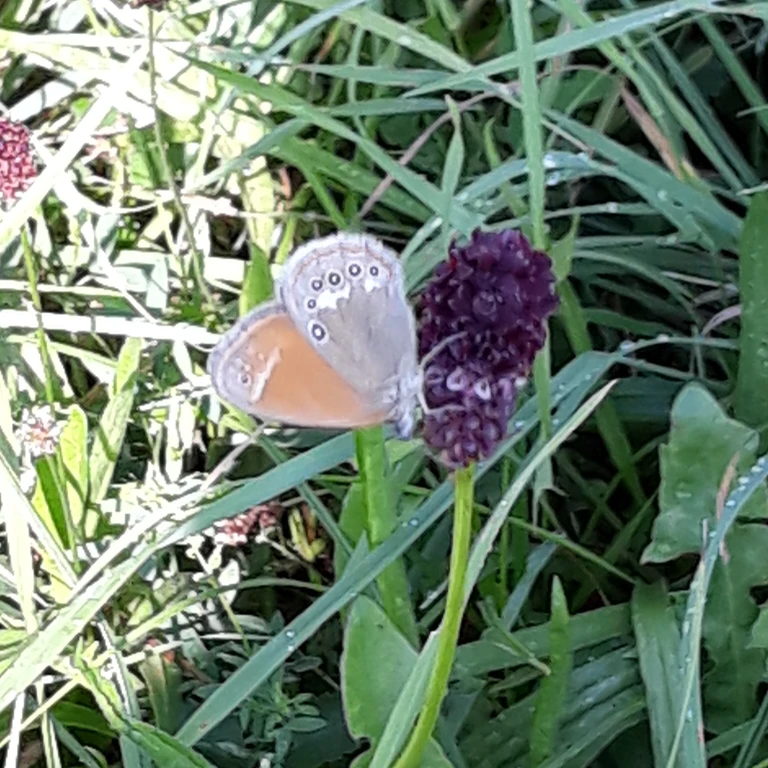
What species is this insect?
Coenonympha glycerion (also Coenonympha iphis)
